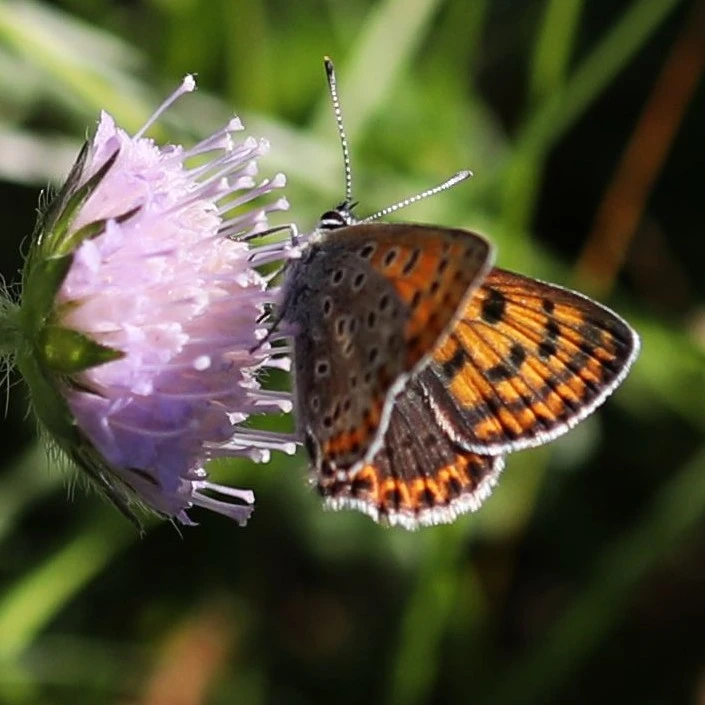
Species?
Lycaena tityrus (also Loweia tityrus)
